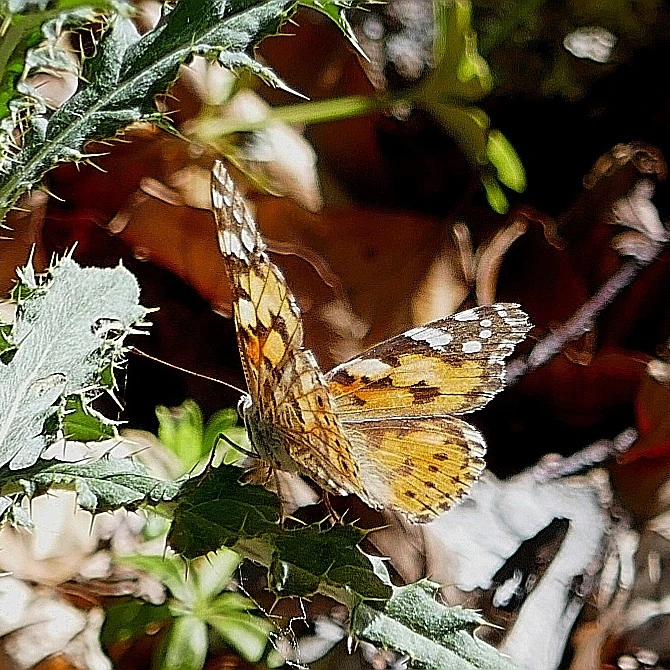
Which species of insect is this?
Vanessa cardui
